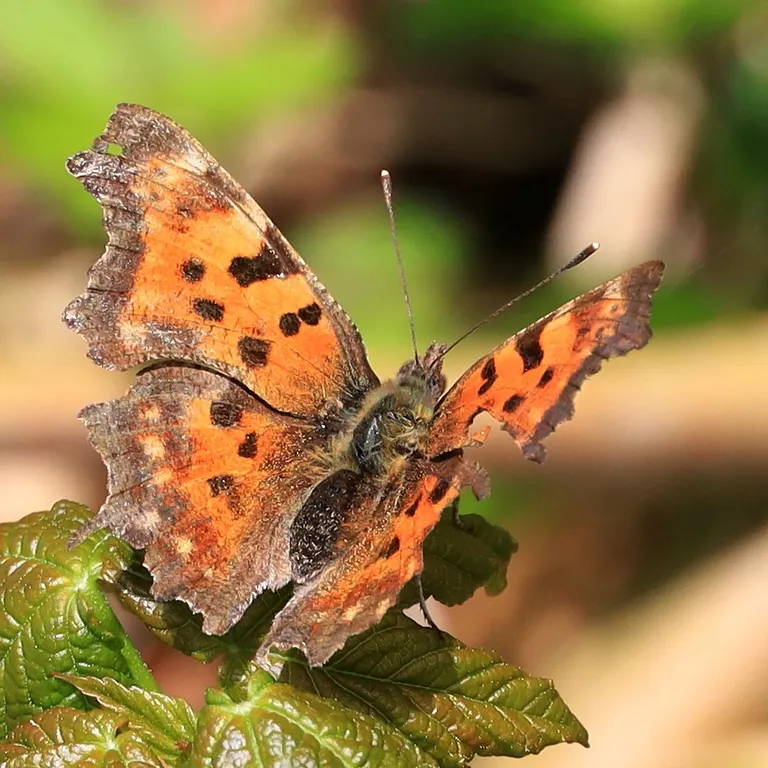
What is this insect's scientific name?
Polygonia c-album
